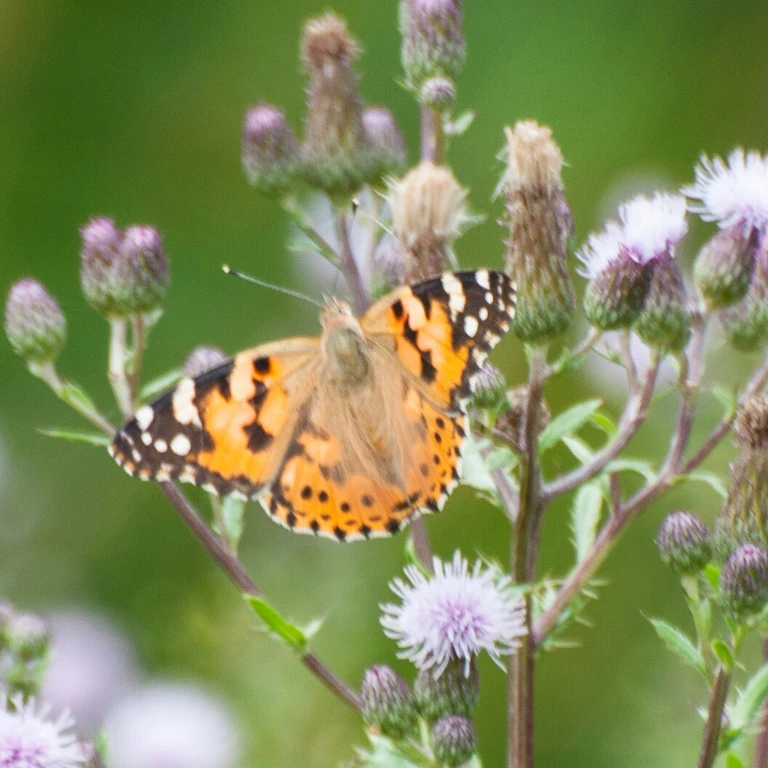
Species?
Vanessa cardui
